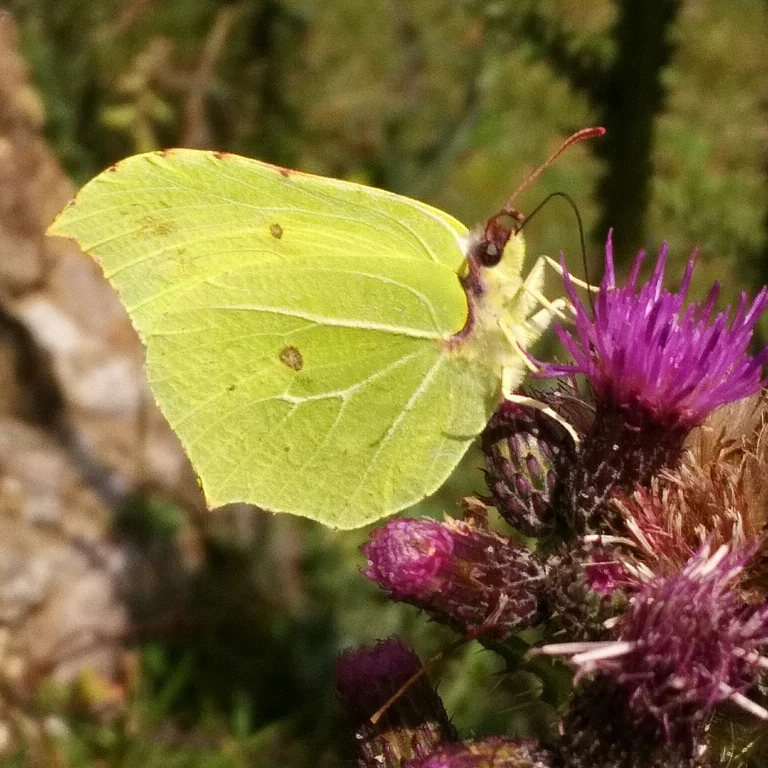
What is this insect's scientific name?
Gonepteryx rhamni
